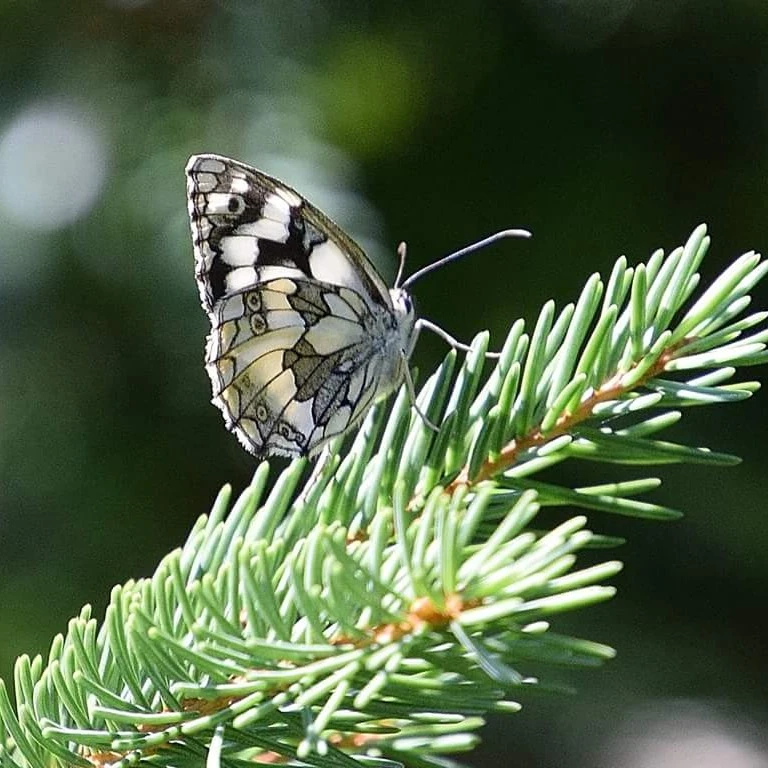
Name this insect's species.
Melanargia galathea
